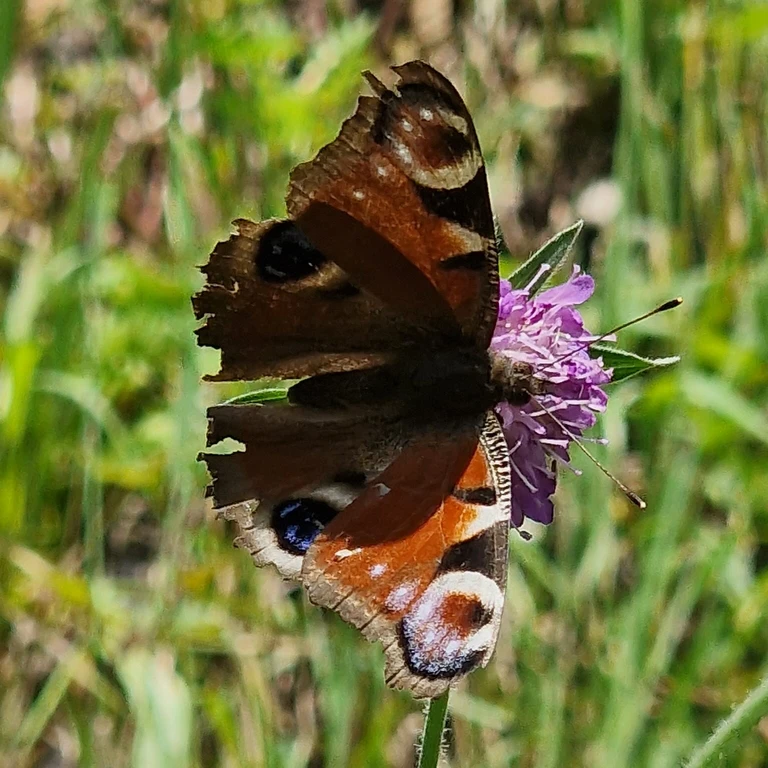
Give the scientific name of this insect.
Aglais io
